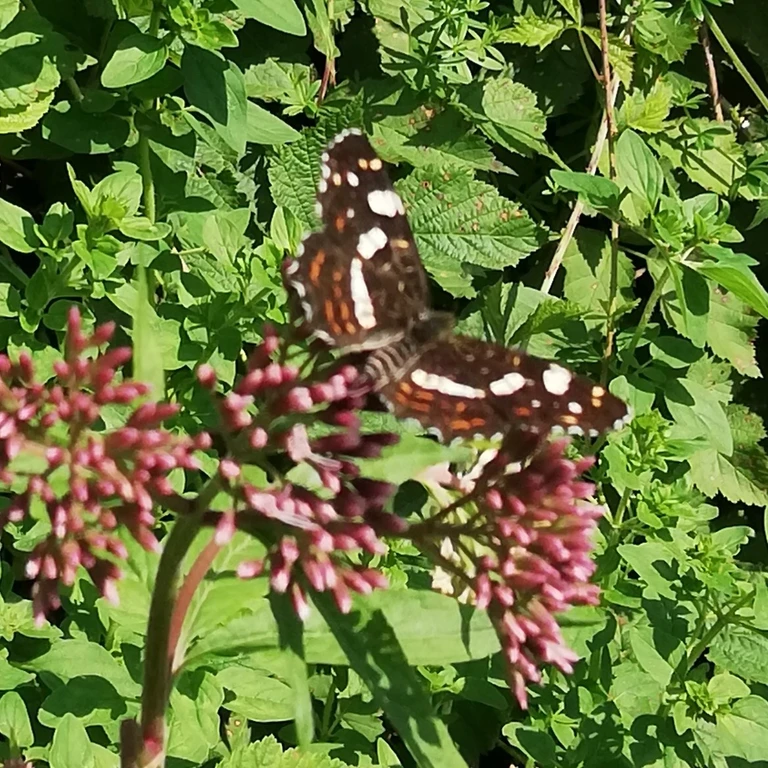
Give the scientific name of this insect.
Araschnia levana
